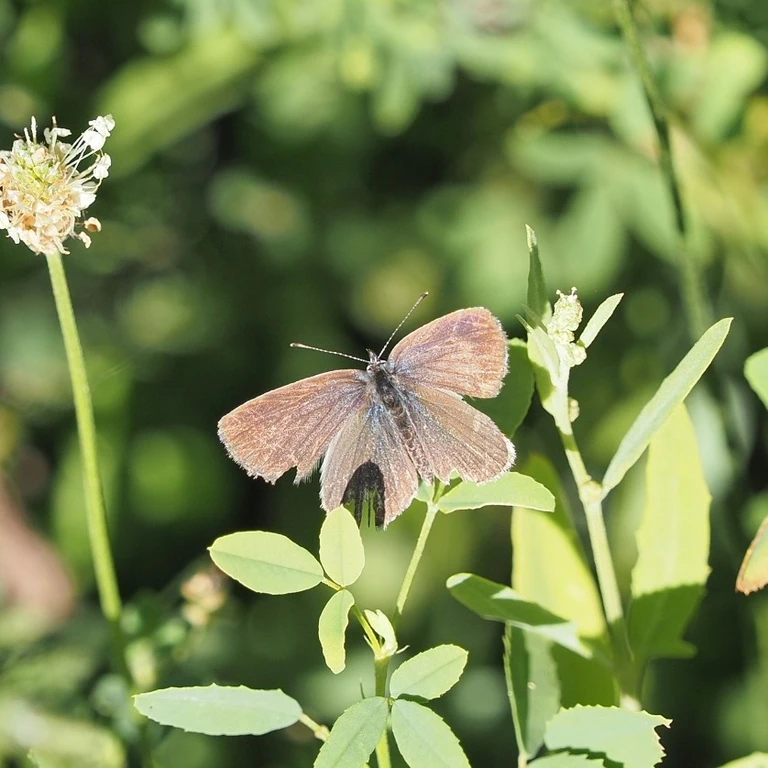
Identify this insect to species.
Cupido minimus
